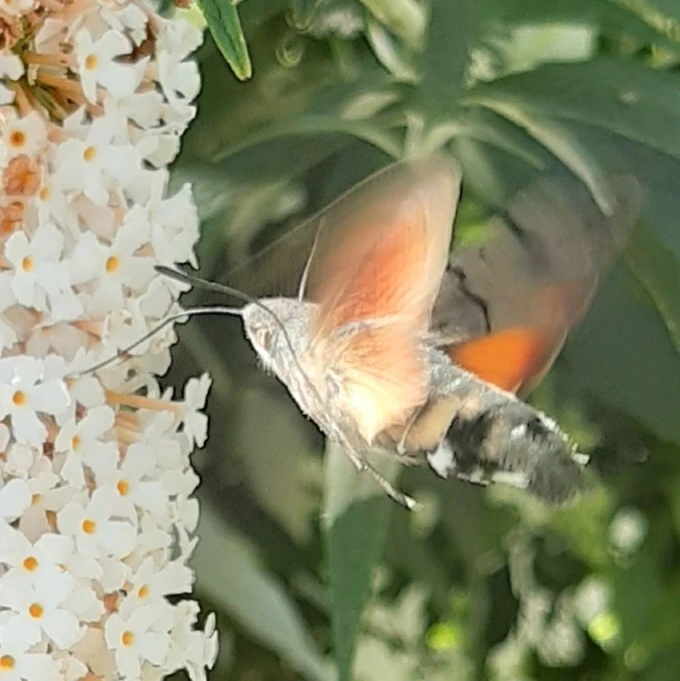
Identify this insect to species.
Macroglossum stellatarum
